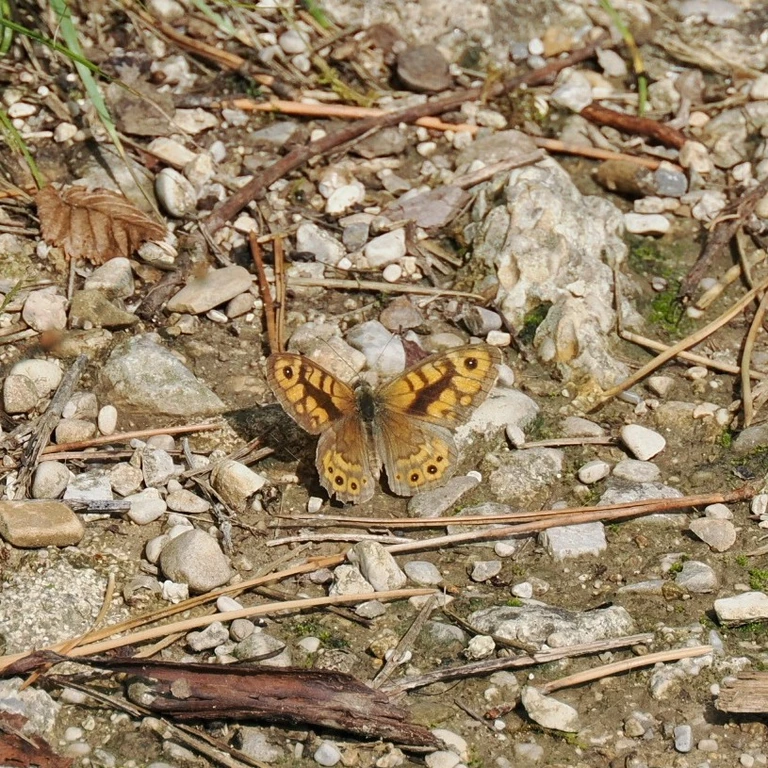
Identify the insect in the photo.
Lasiommata megera (also Pararge megera)
